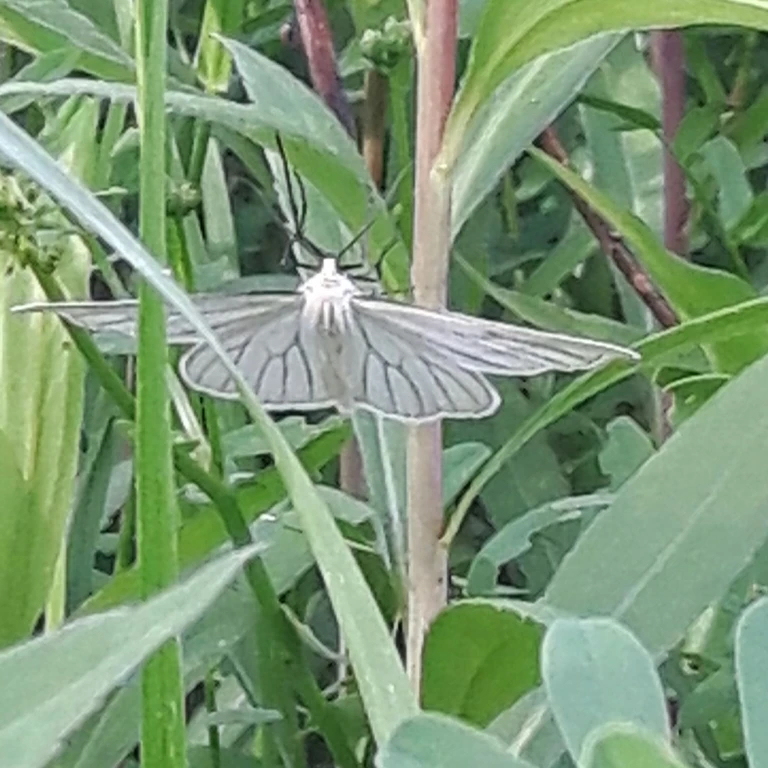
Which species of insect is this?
Siona lineata
